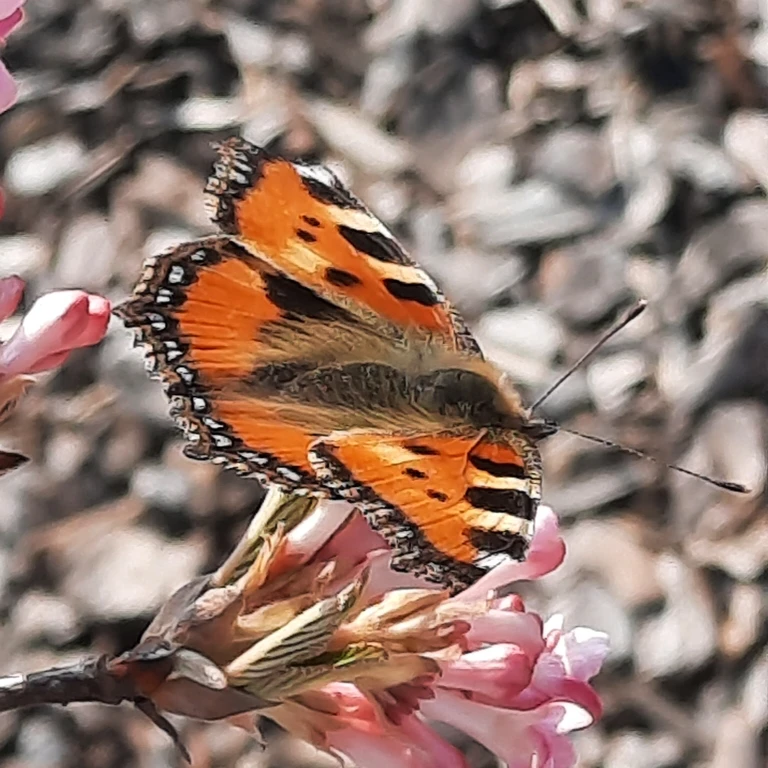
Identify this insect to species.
Aglais urticae
